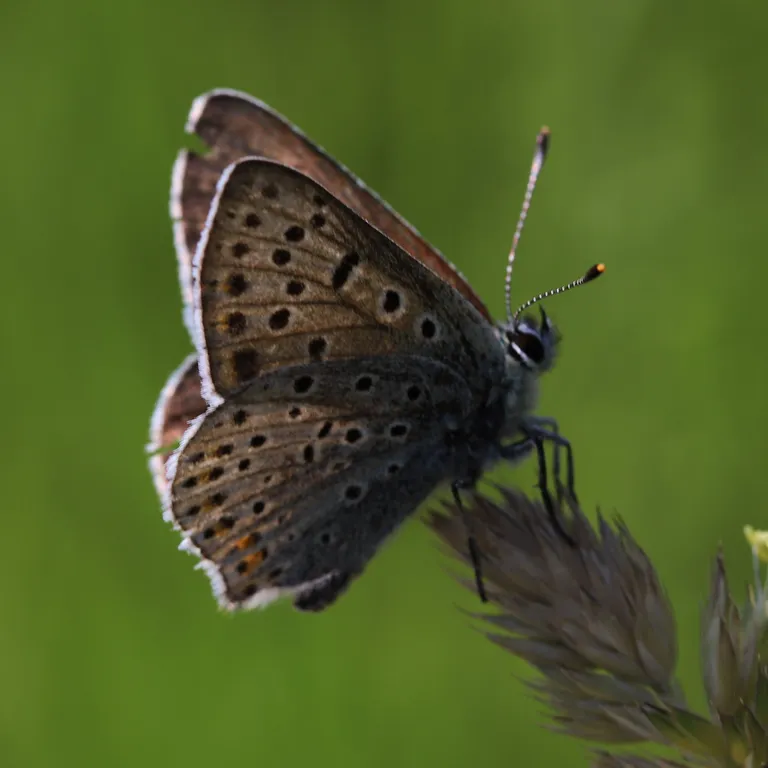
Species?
Lycaena tityrus (also Loweia tityrus)
